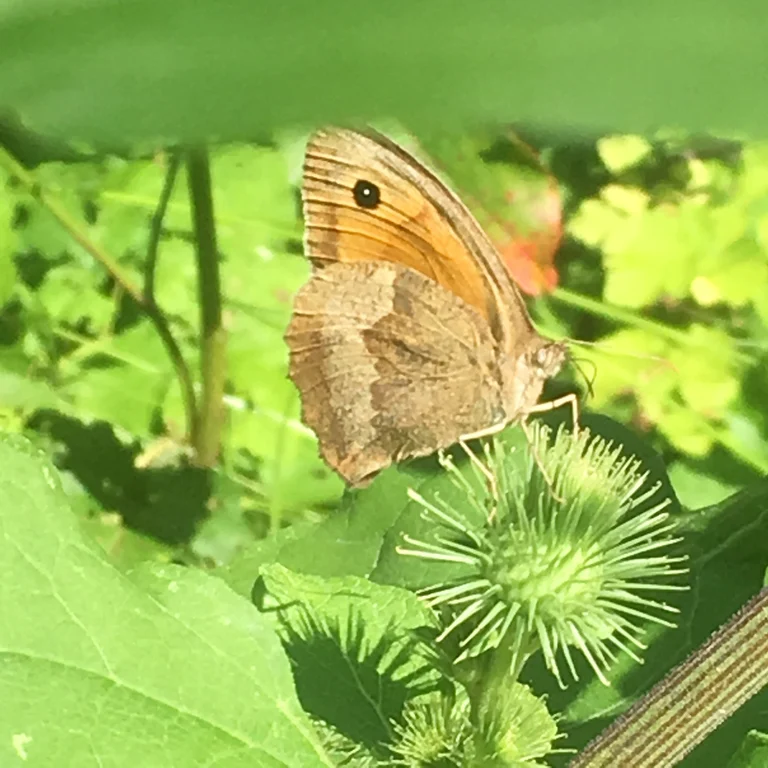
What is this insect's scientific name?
Maniola jurtina
